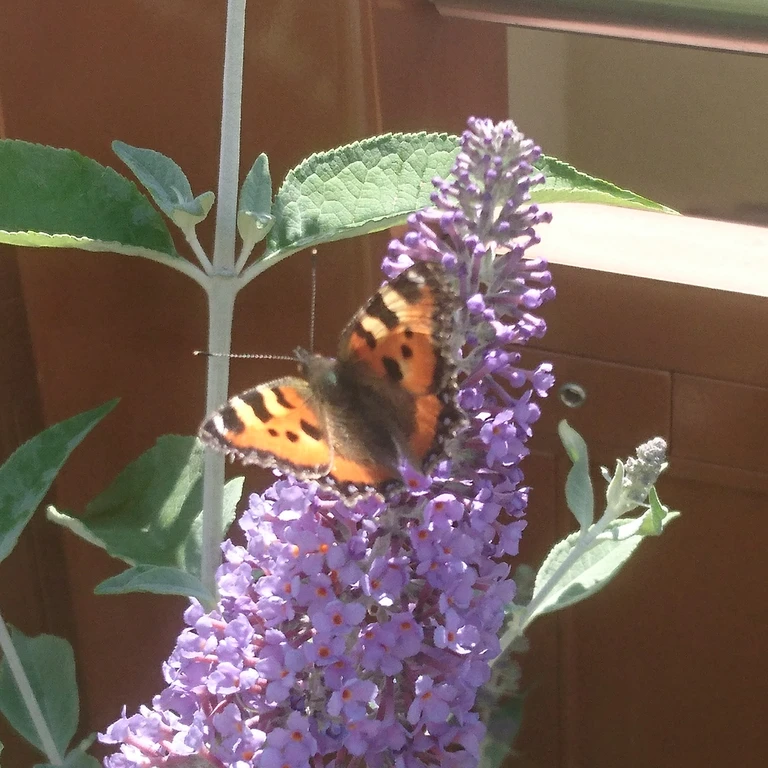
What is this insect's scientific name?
Aglais urticae
